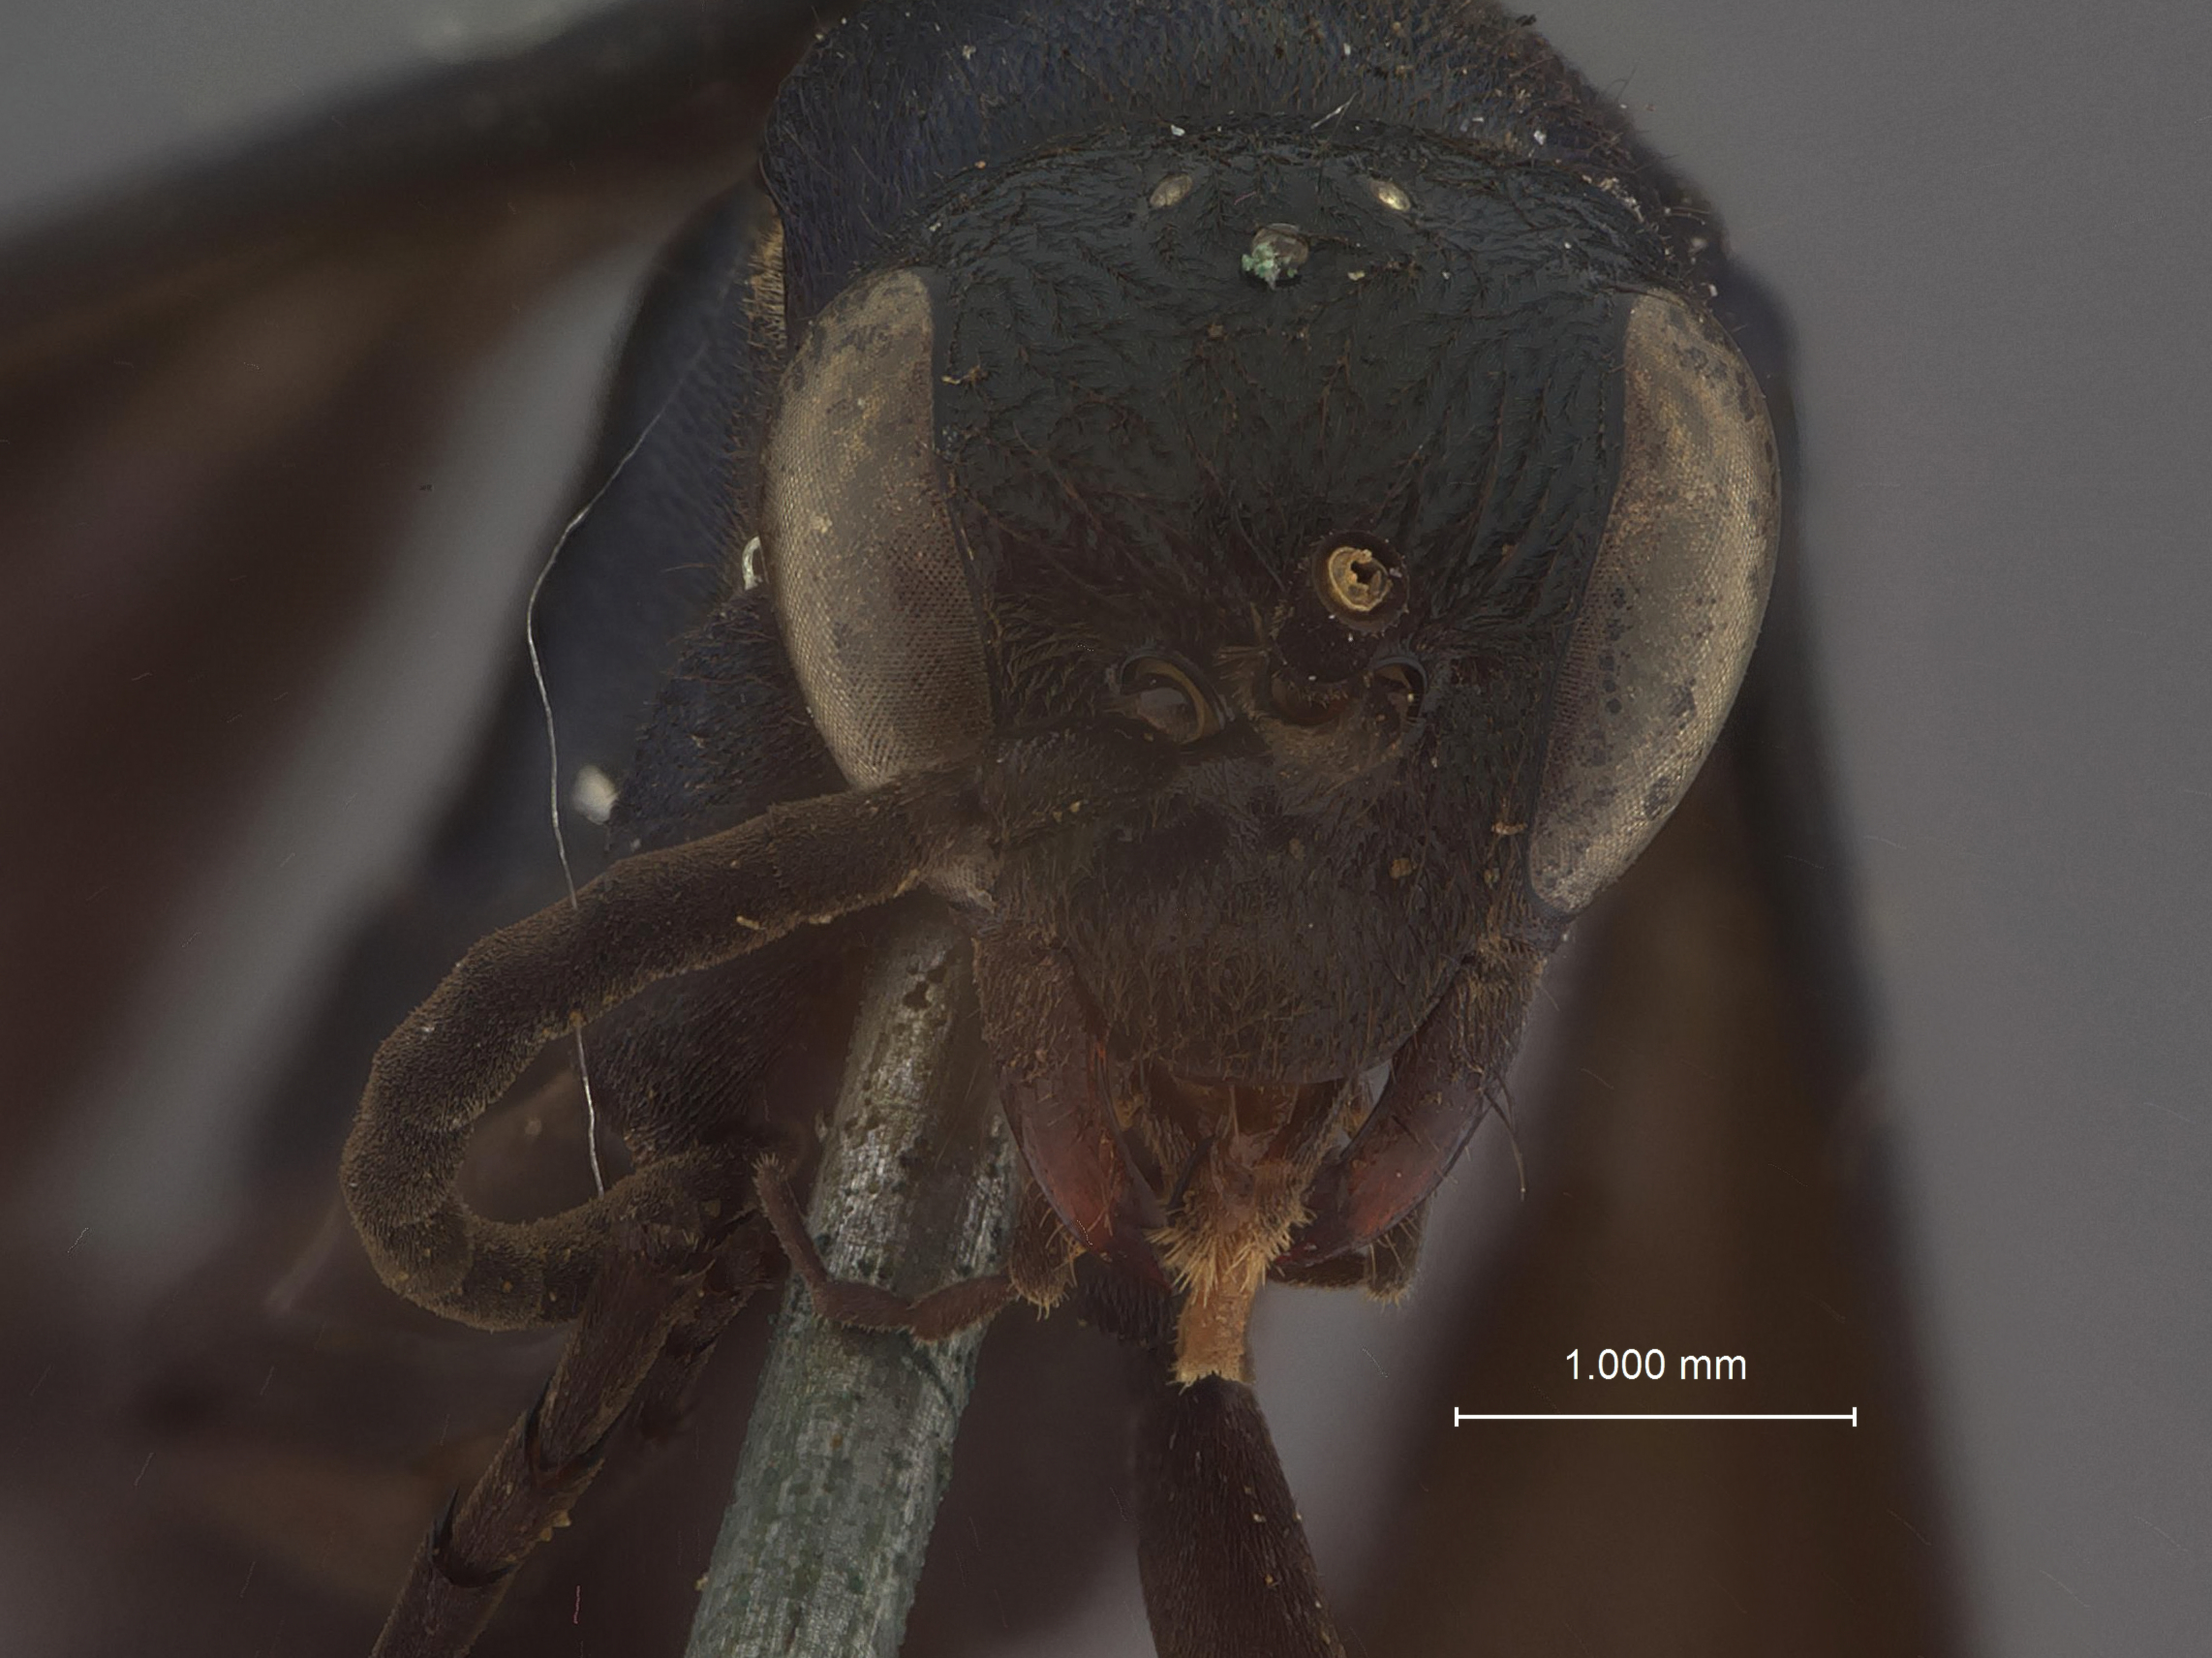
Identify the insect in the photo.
Psorthaspis nahuatlensis
